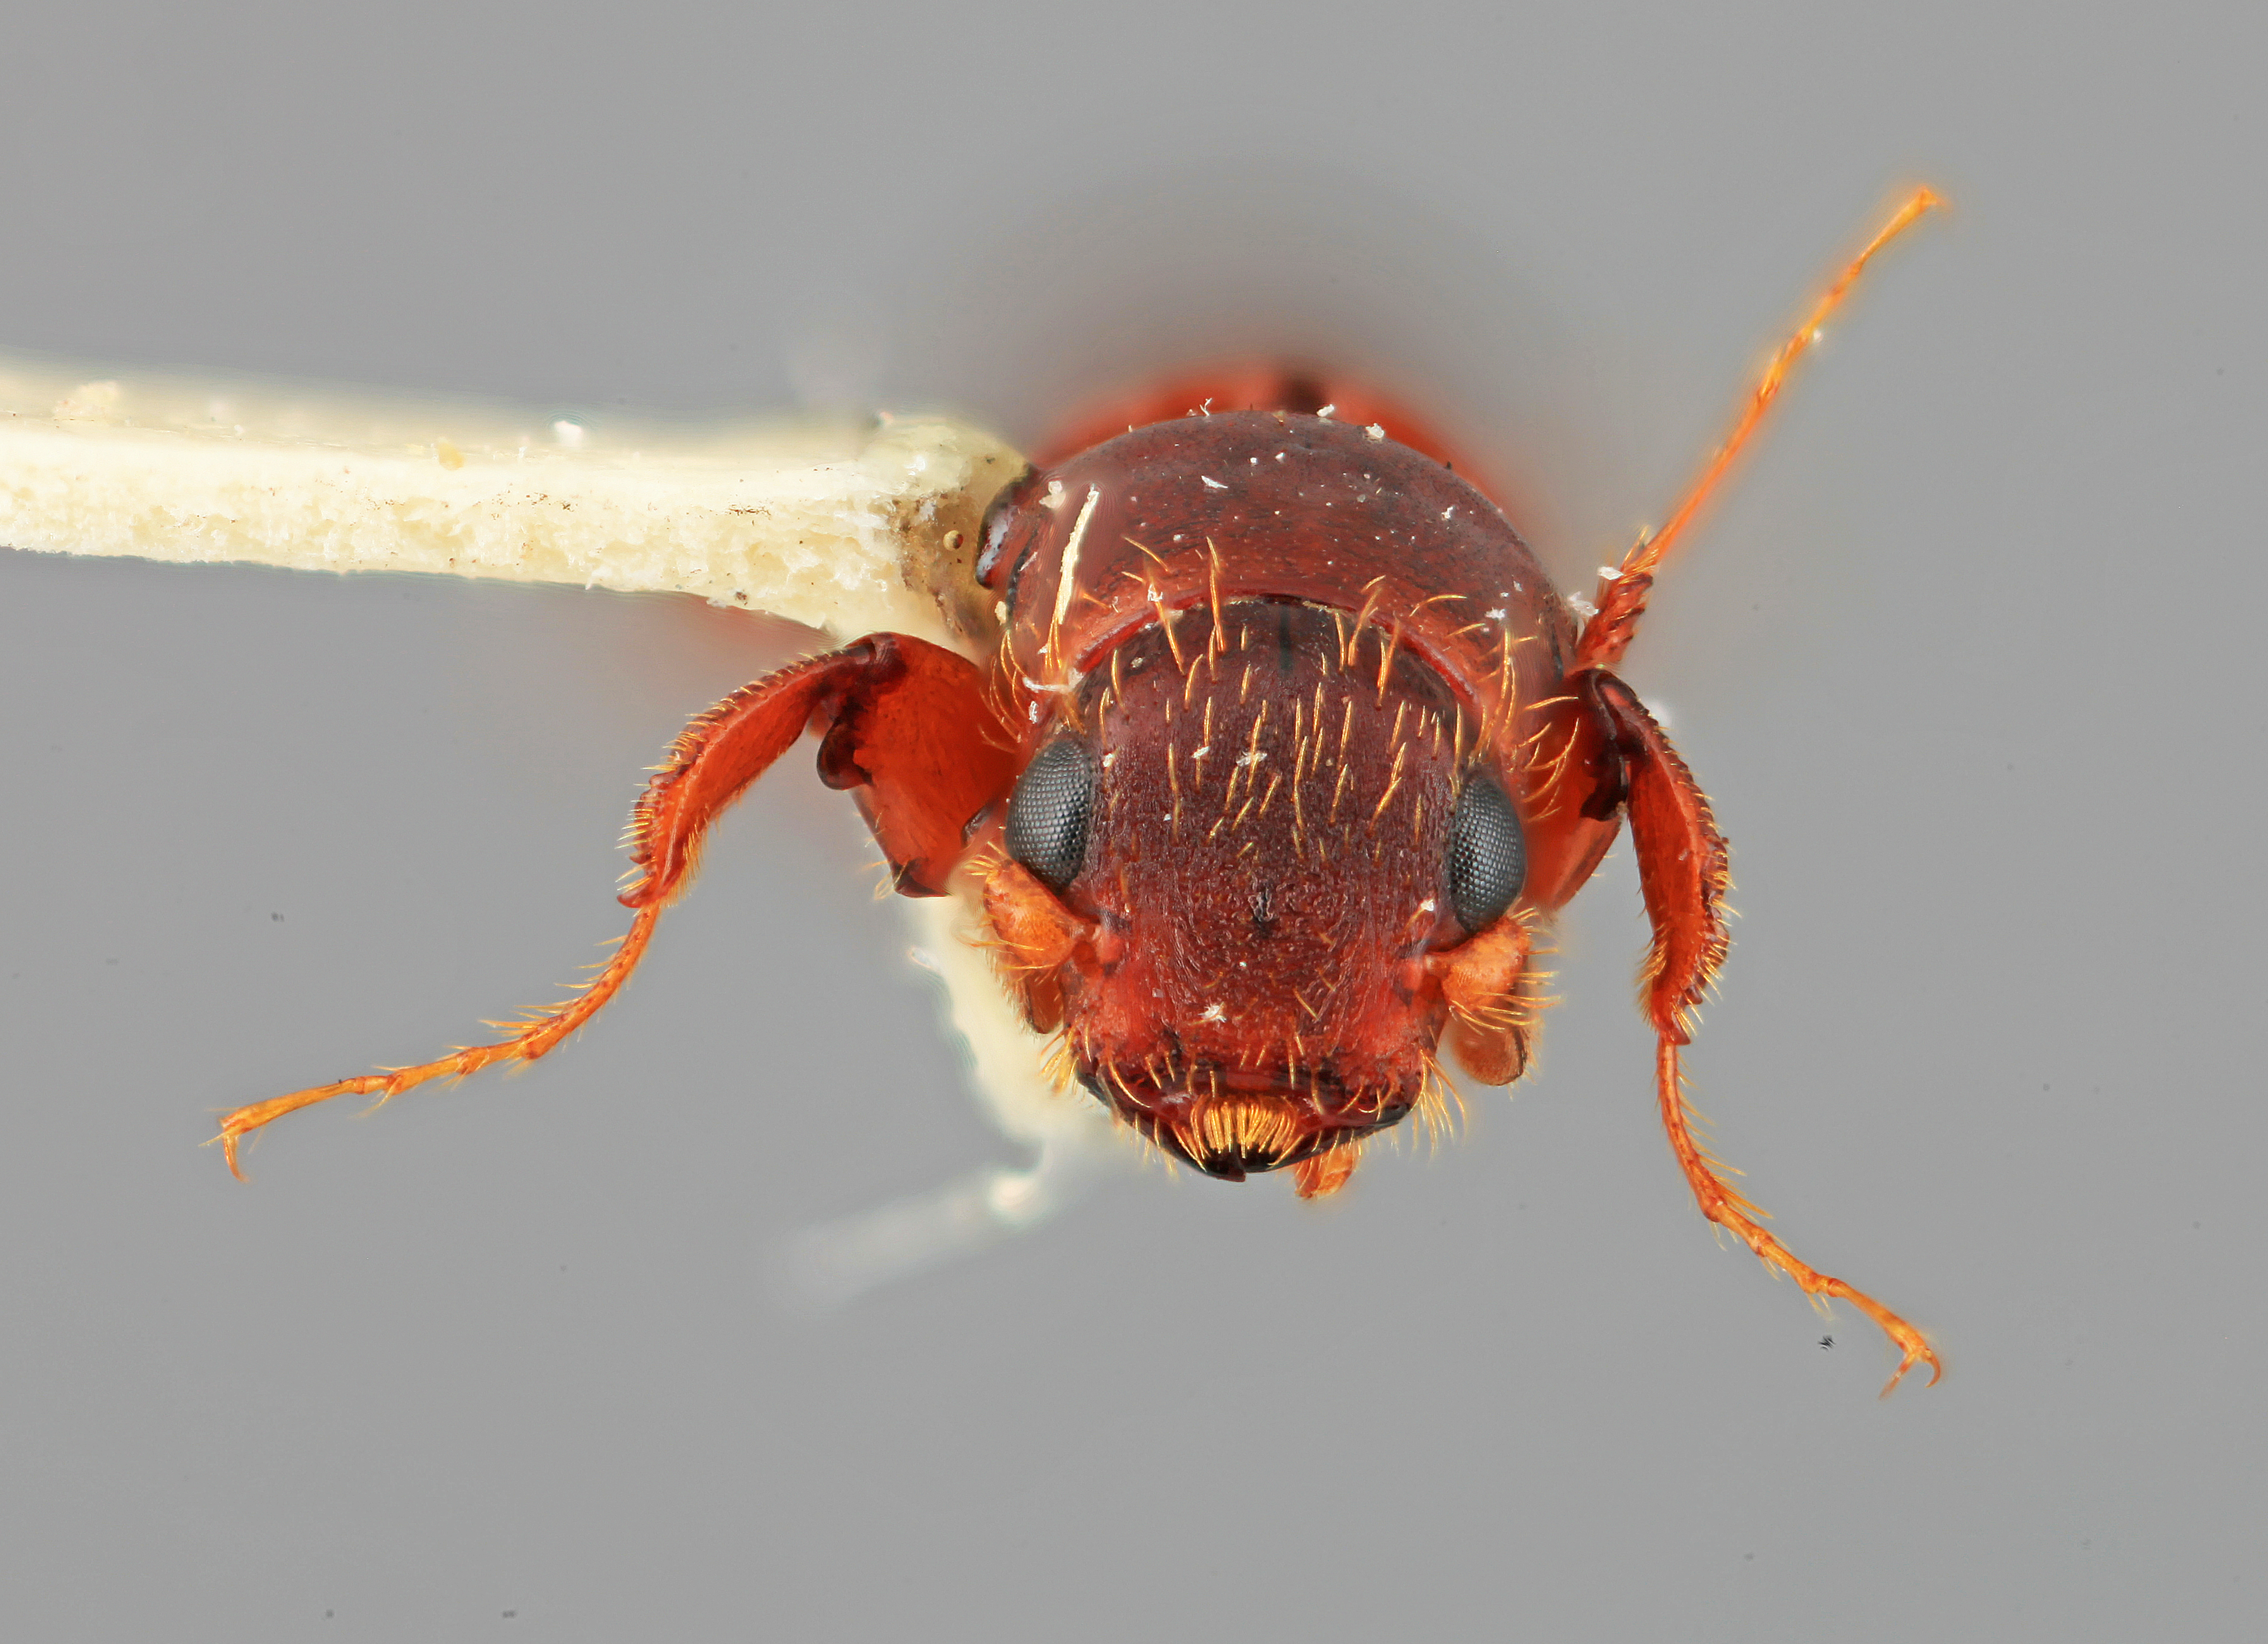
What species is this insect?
Platypus brevicornis
